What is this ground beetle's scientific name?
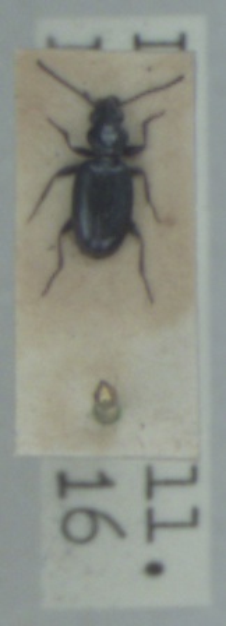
Bembidion minimum
